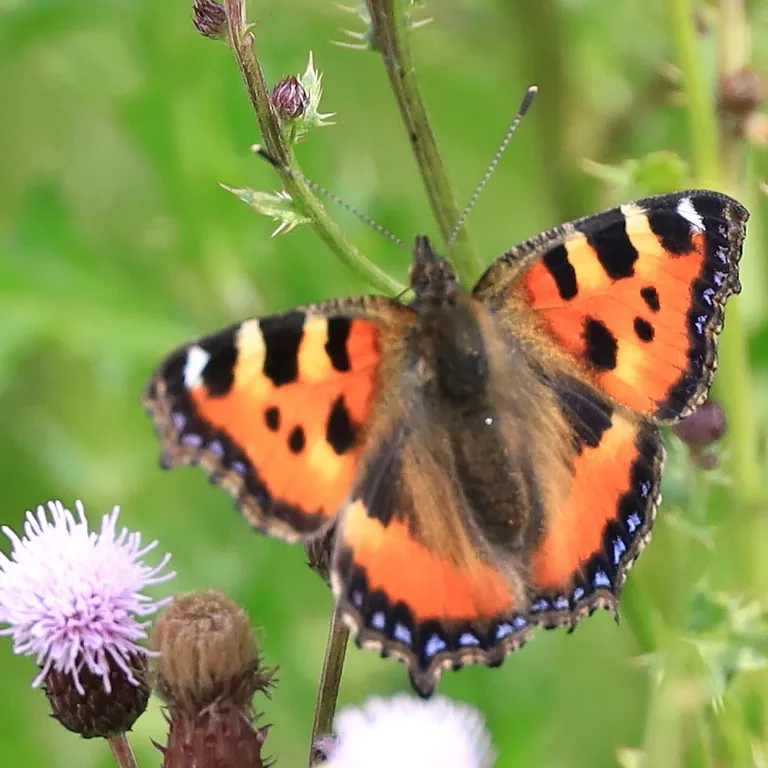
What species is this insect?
Aglais urticae
